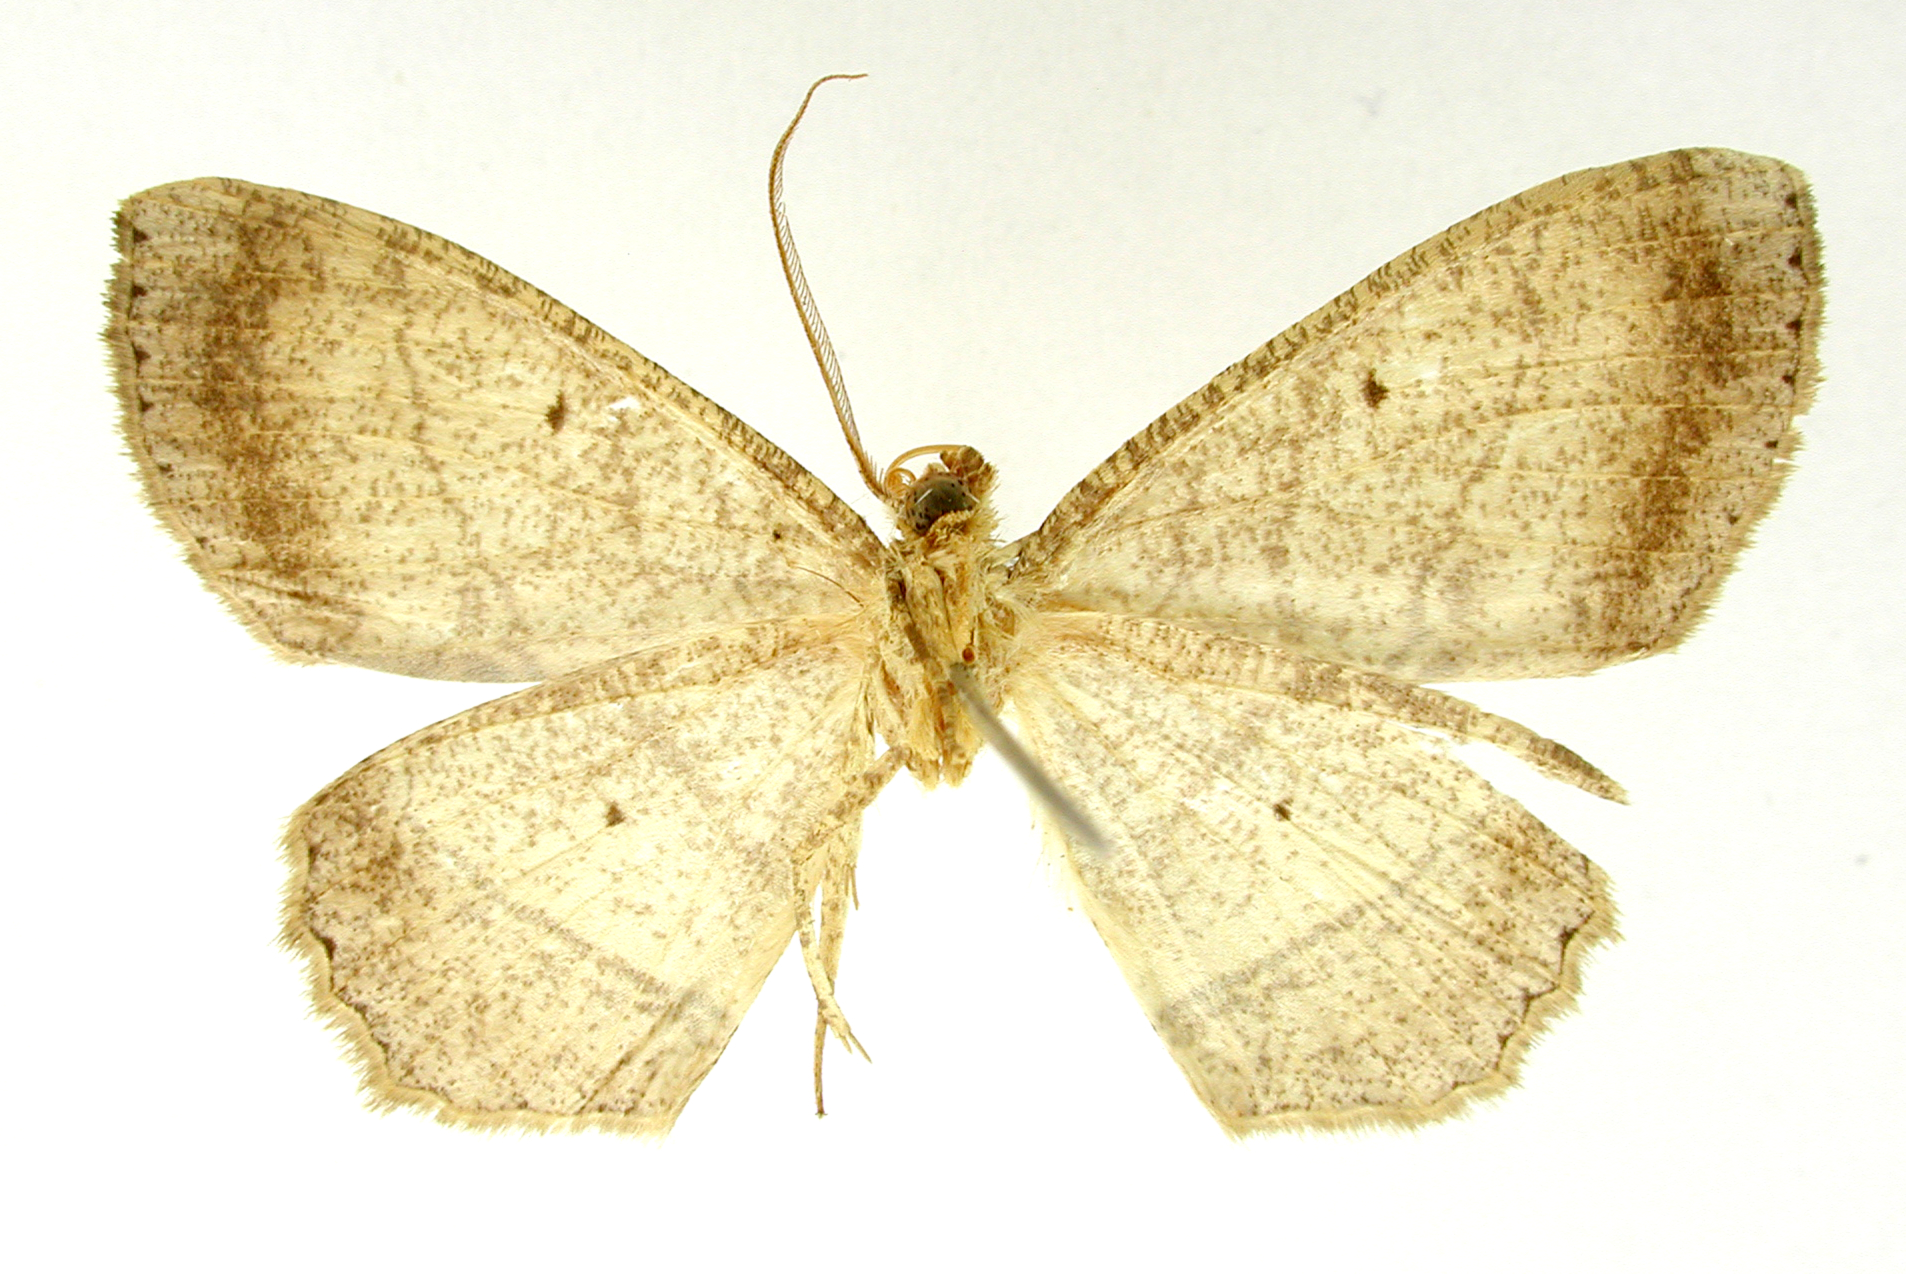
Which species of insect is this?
Cymatophora divergens
